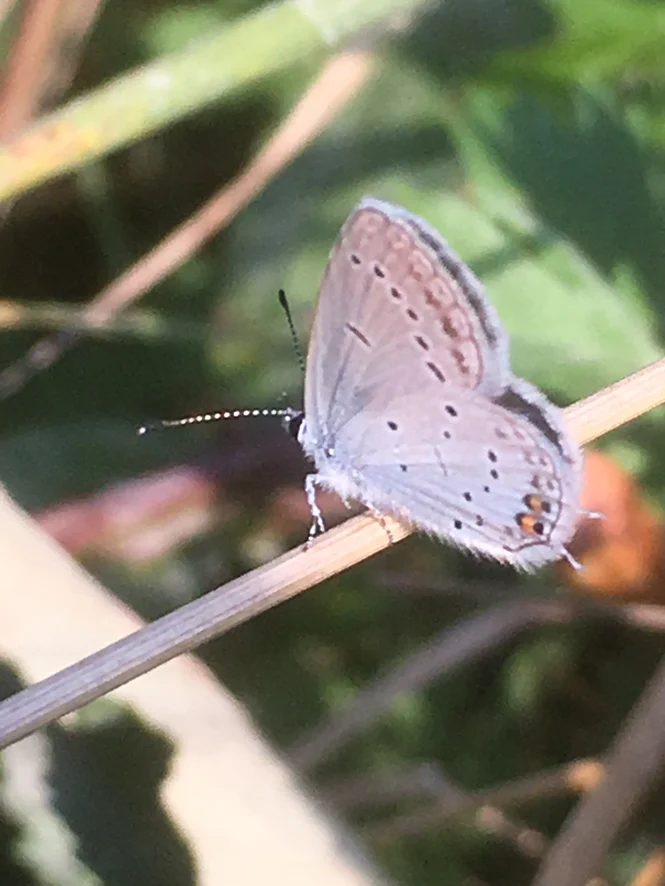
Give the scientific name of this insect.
Cupido argiades (also Elkalyce argiades)
